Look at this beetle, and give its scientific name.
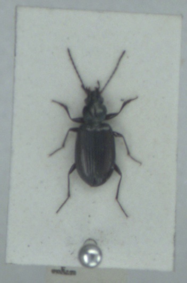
Bembidion prasinum
